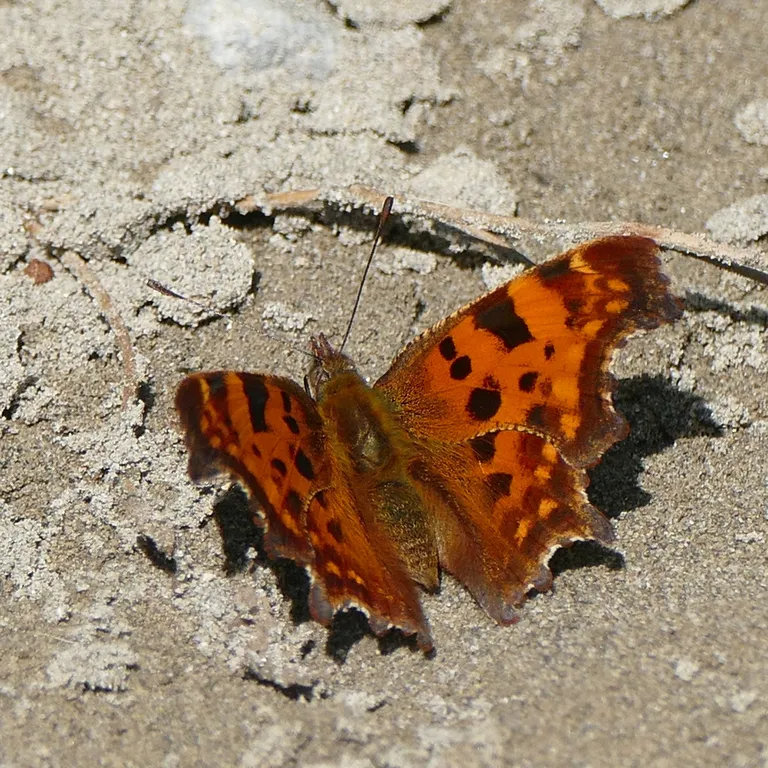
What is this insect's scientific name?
Polygonia c-album
